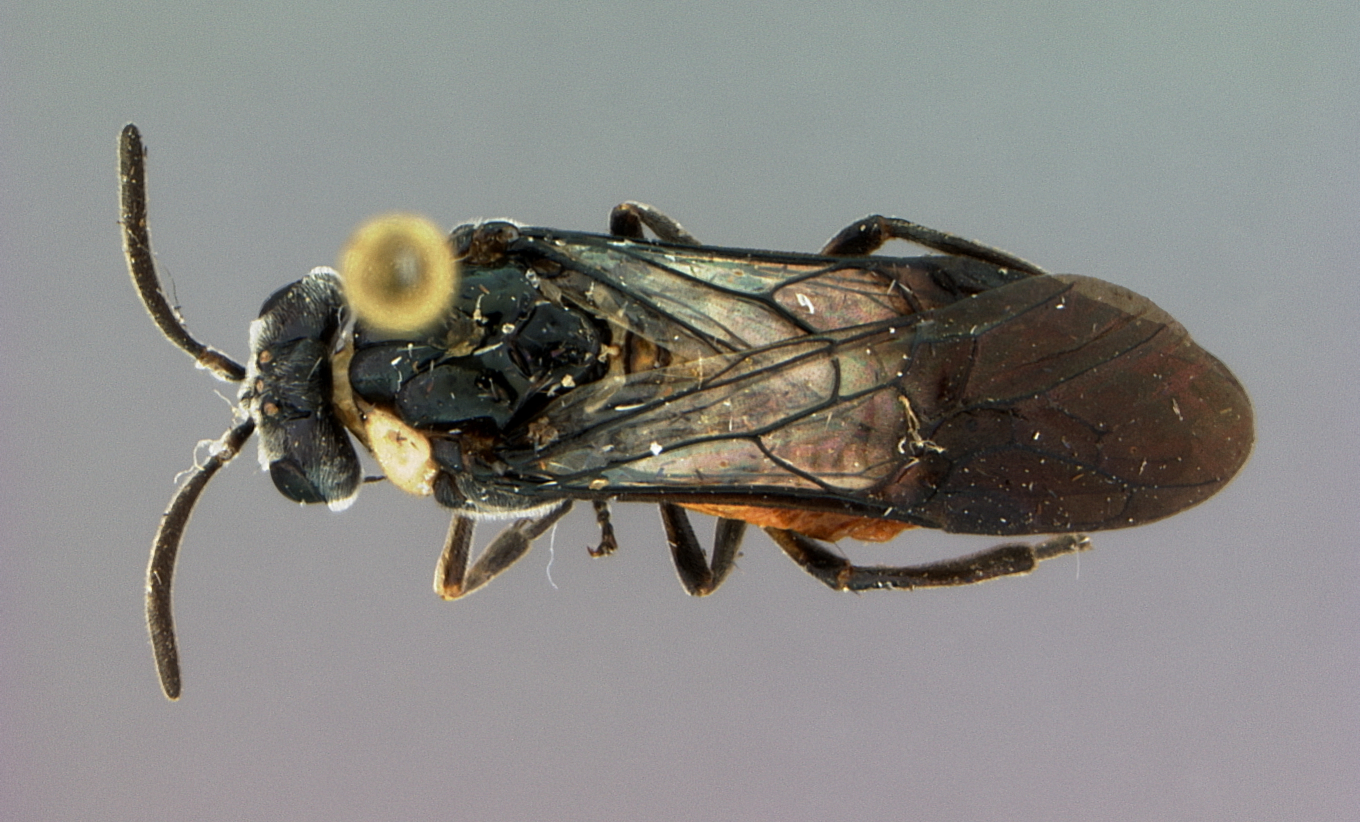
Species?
Neoptilia opulesa
